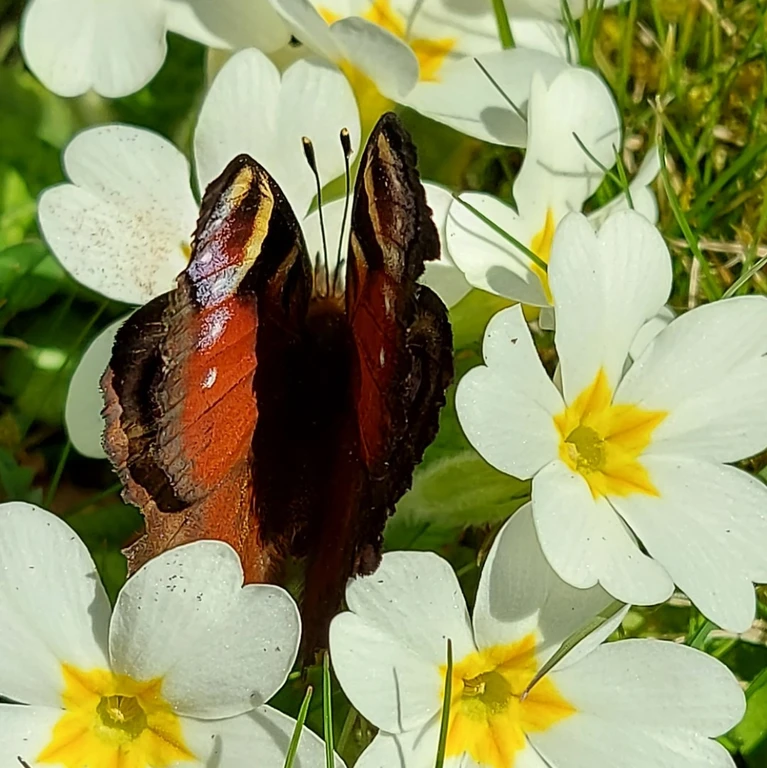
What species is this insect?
Aglais io
